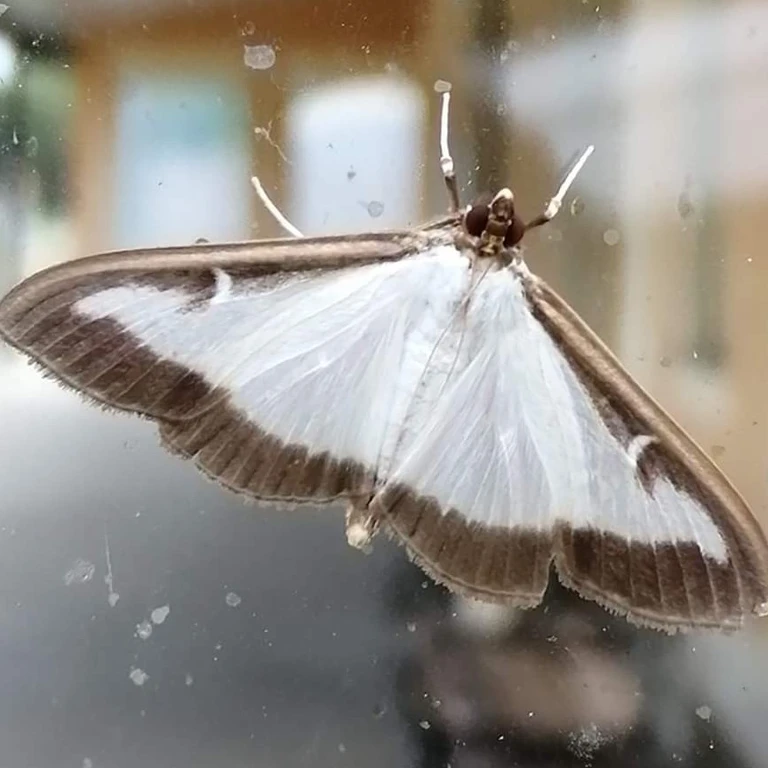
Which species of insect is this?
Cydalima perspectalis
